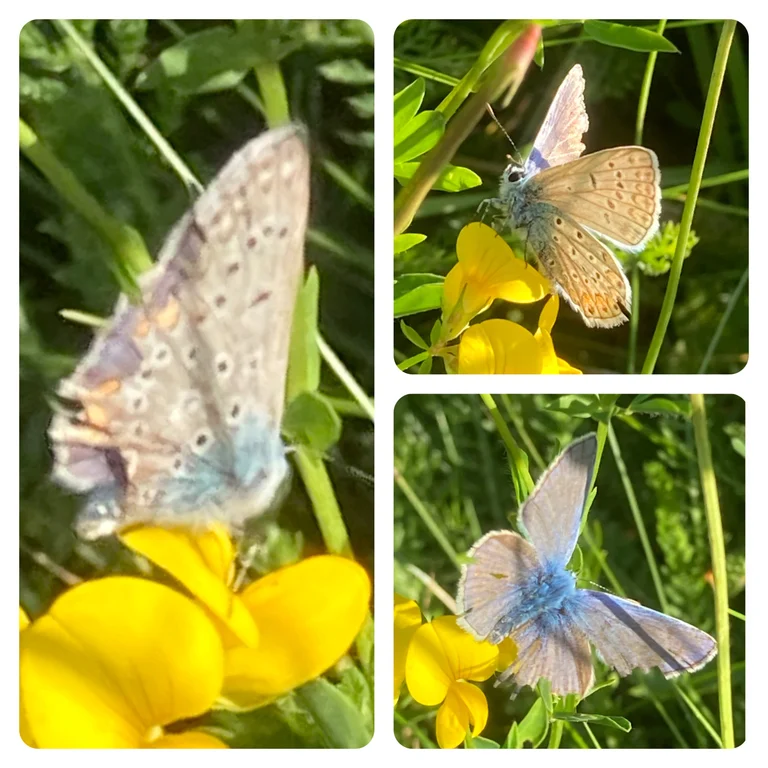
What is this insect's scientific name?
Polyommatus icarus
